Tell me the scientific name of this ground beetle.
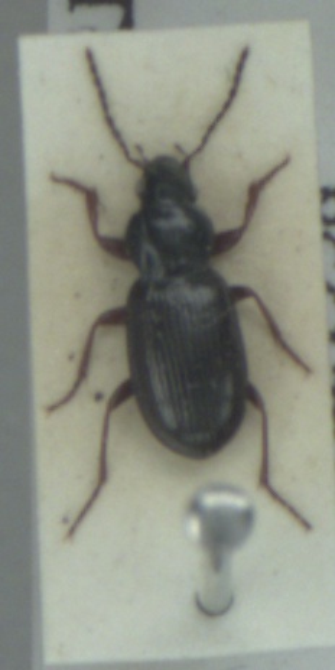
Pterostichus strenuus
